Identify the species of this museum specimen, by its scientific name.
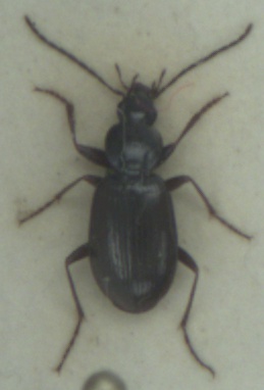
Agonum fuliginosum
